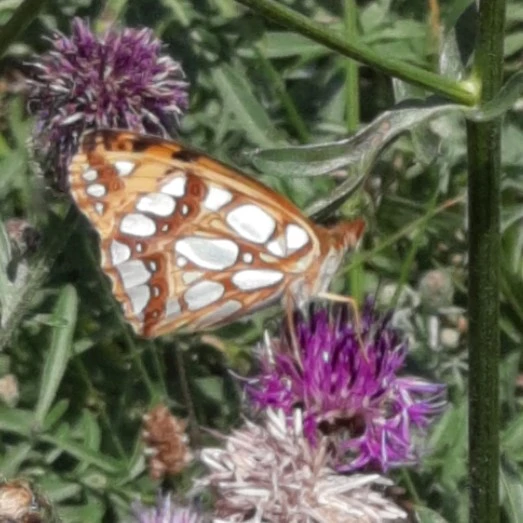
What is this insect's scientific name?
Issoria lathonia
